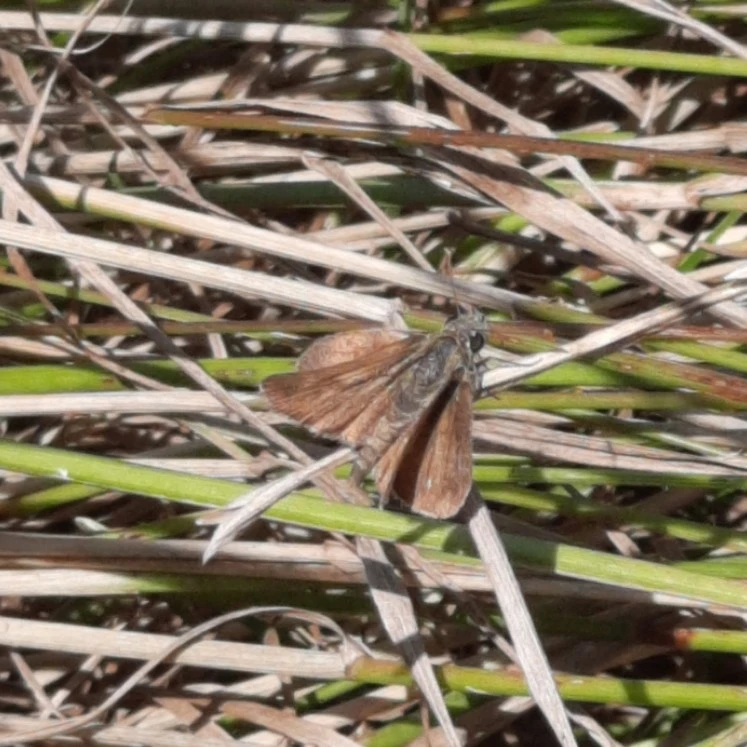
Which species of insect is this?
Thymelicus acteon
